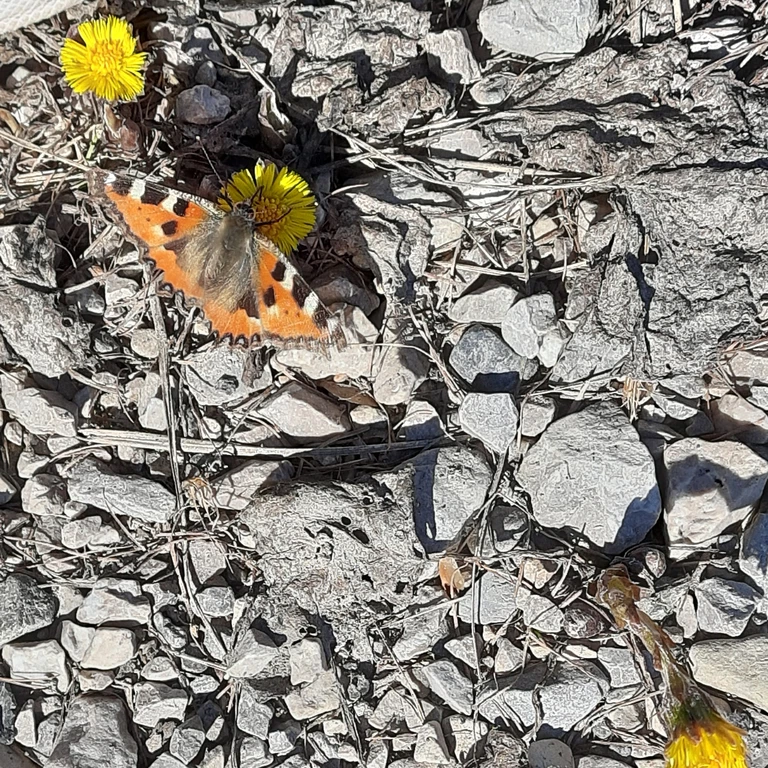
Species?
Aglais urticae
